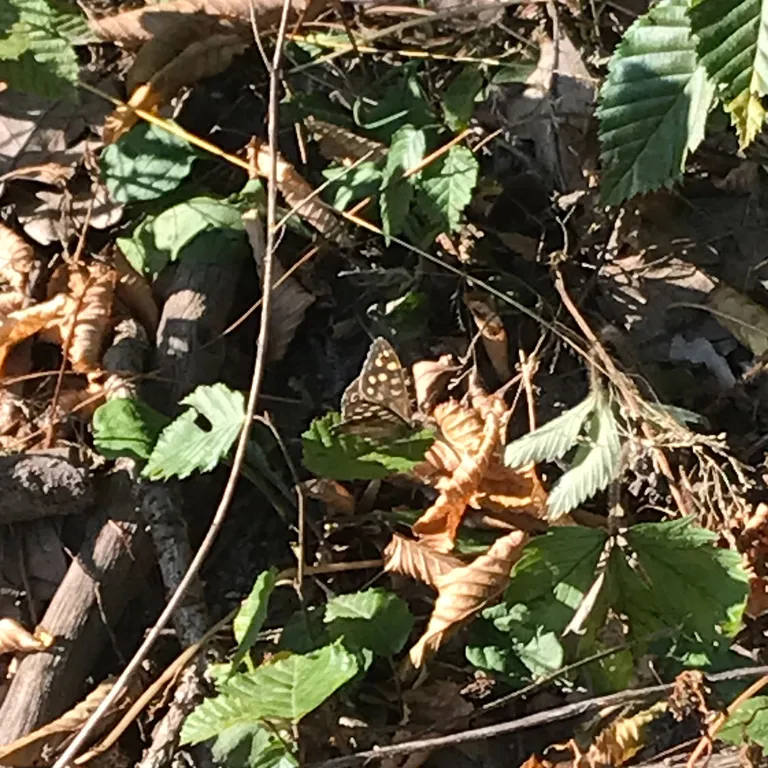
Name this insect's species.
Pararge aegeria
